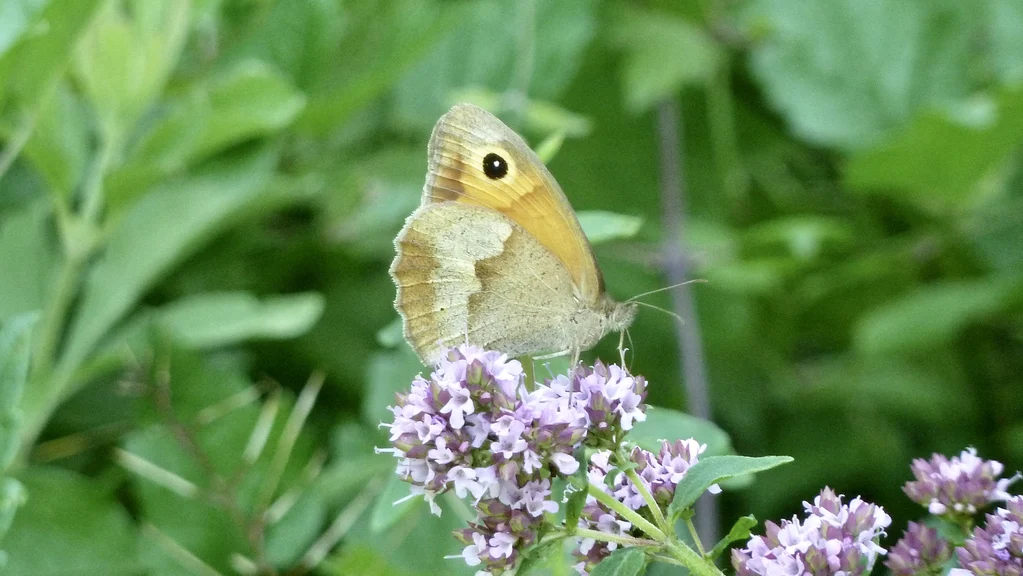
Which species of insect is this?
Maniola jurtina
